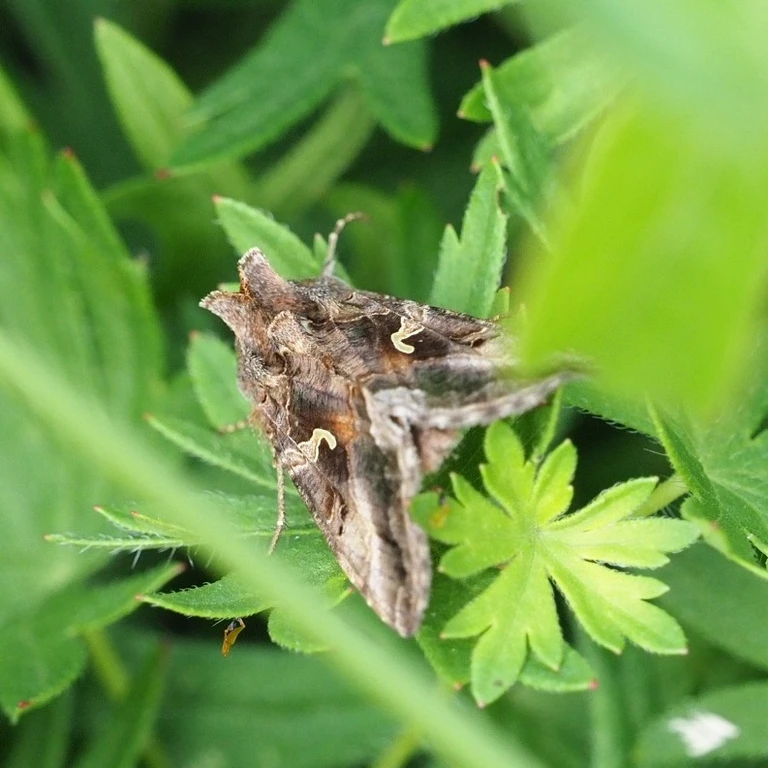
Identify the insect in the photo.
Autographa gamma
